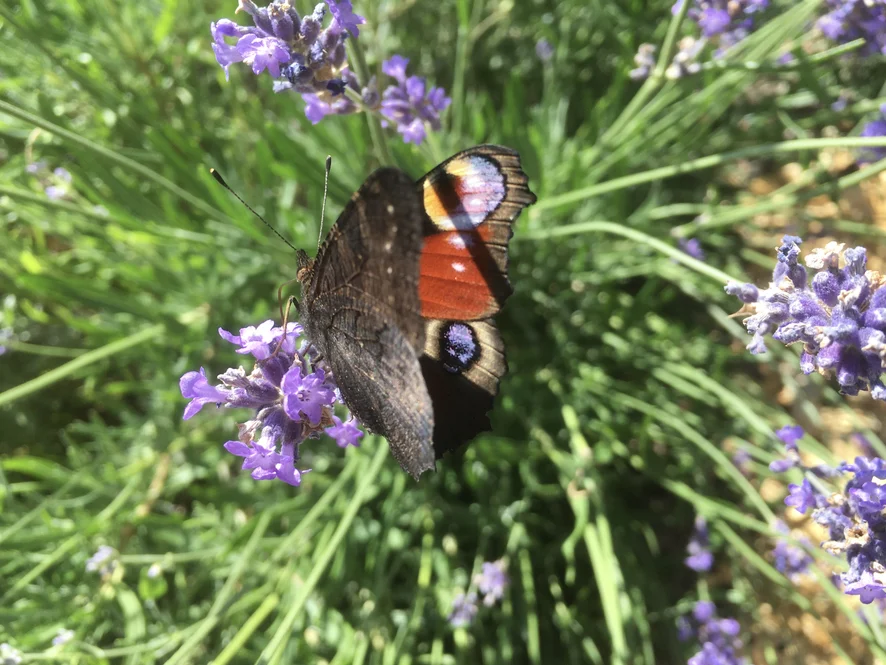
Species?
Aglais io
